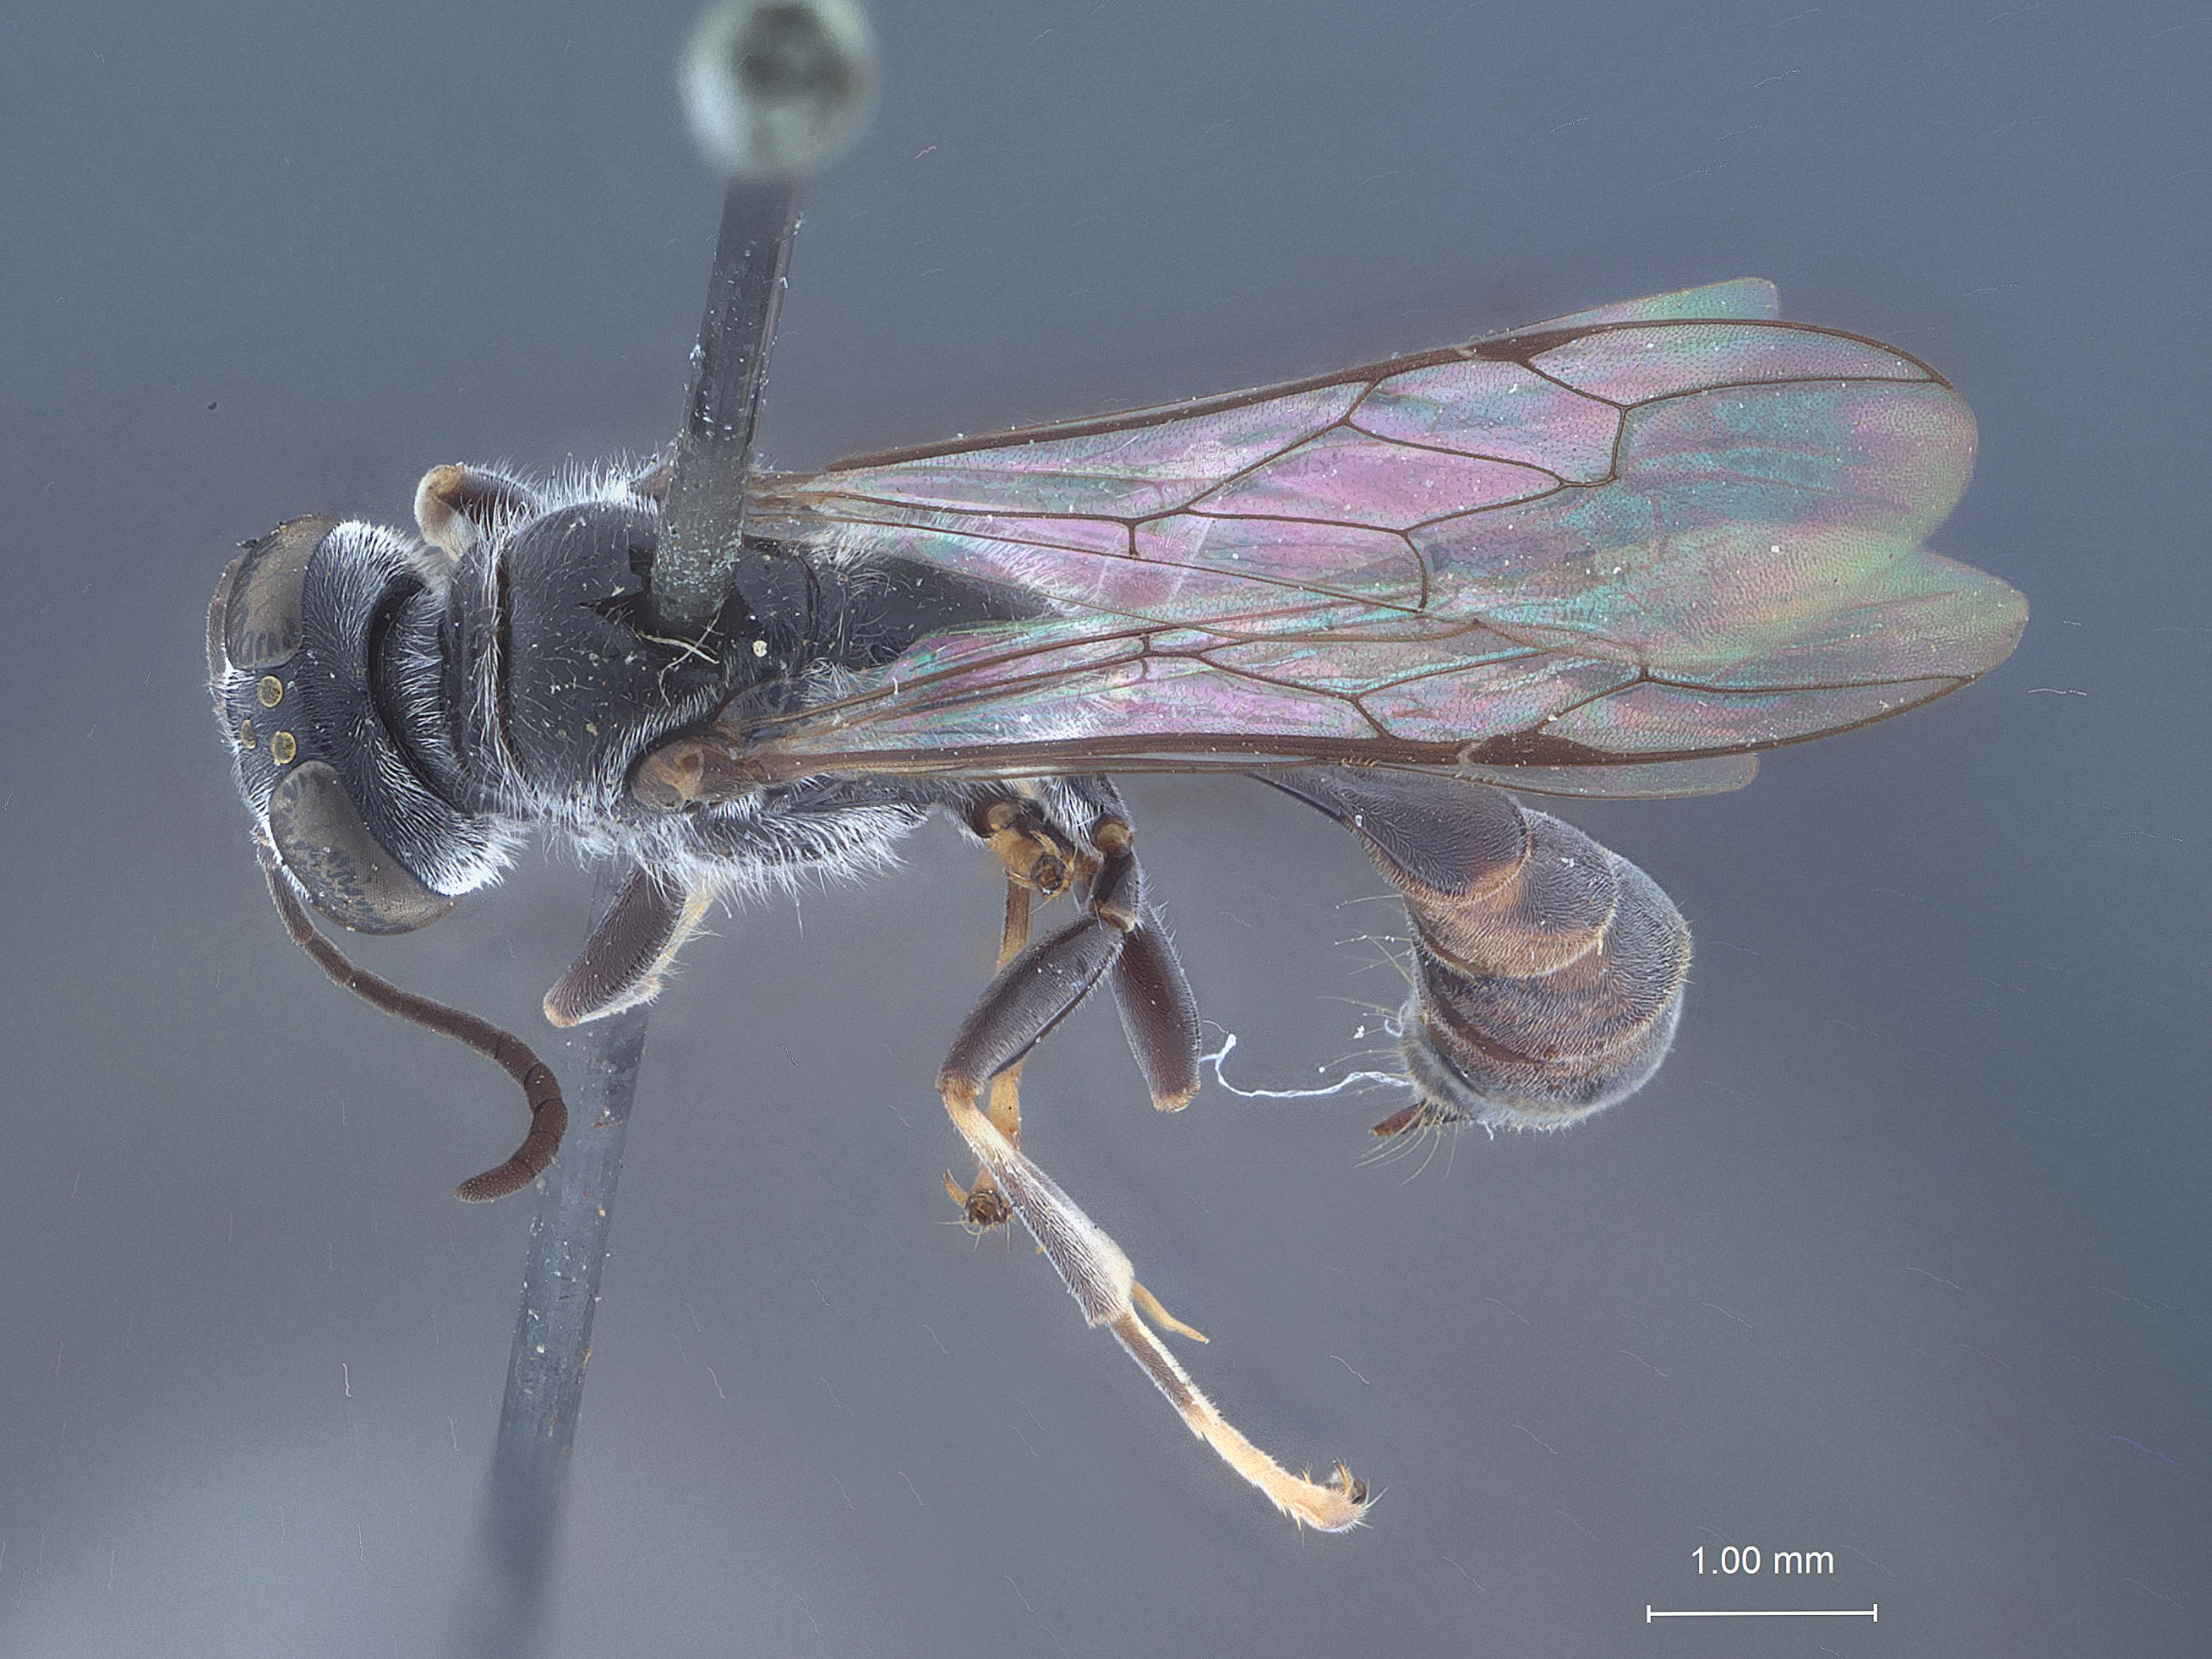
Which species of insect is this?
Trypoxylon rohweriellum
